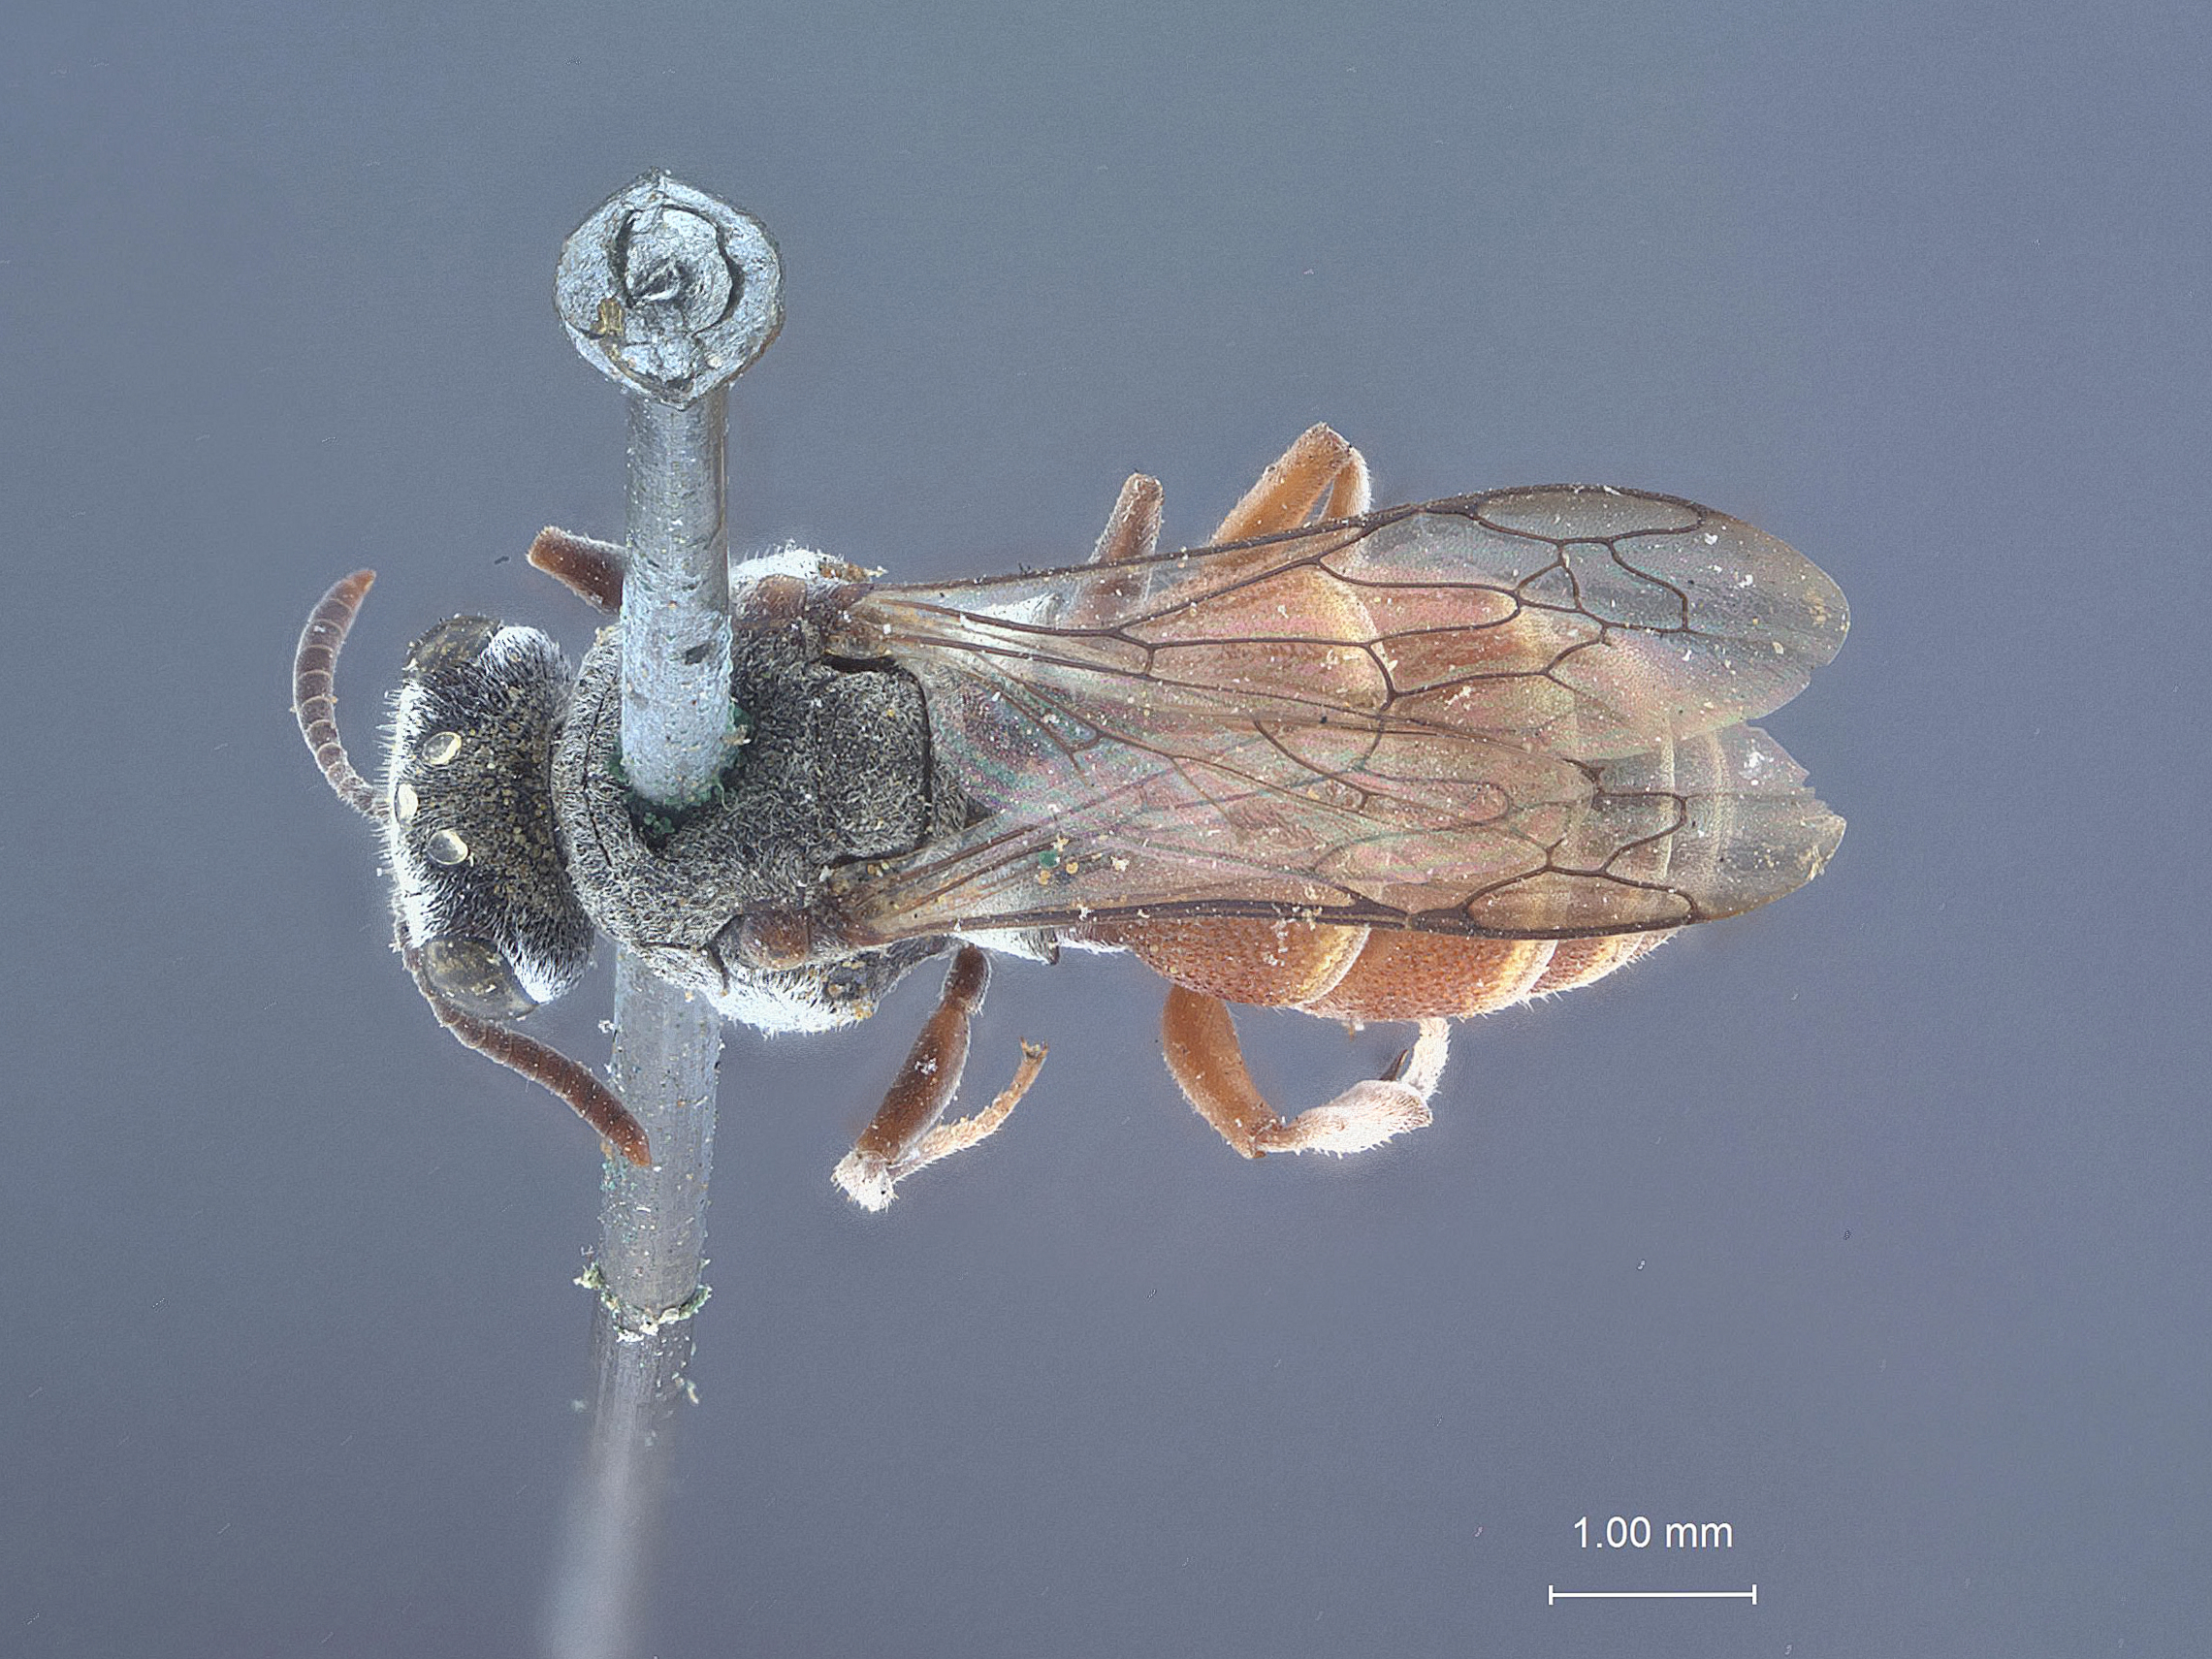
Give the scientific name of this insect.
Foxia pacifica
